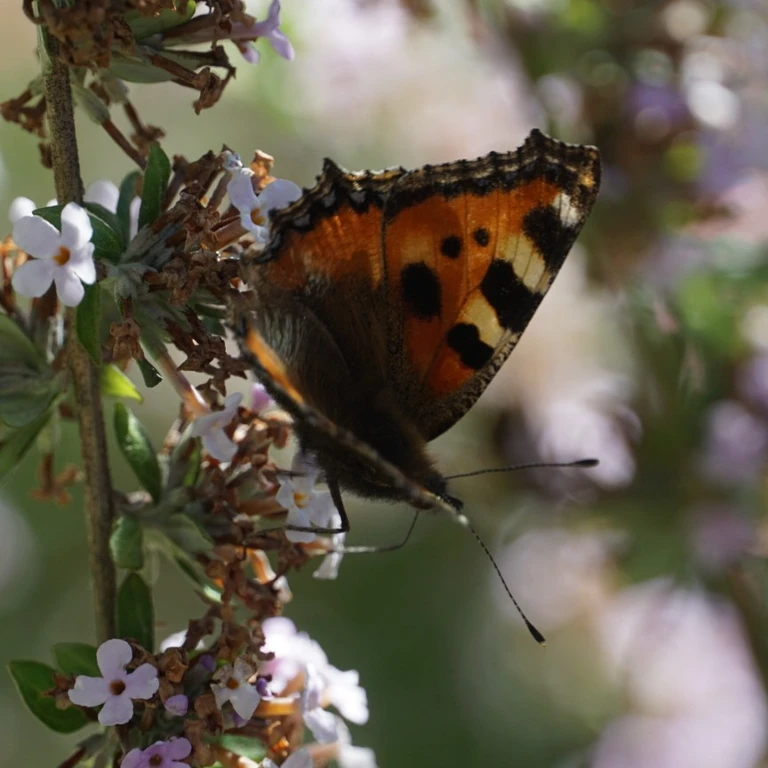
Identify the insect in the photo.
Aglais urticae
